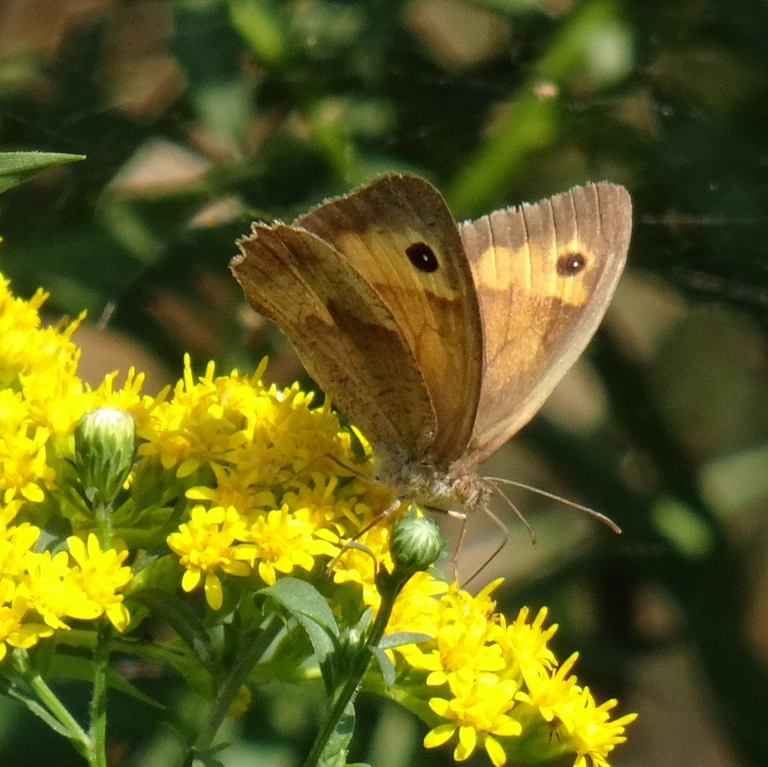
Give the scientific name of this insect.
Maniola jurtina
